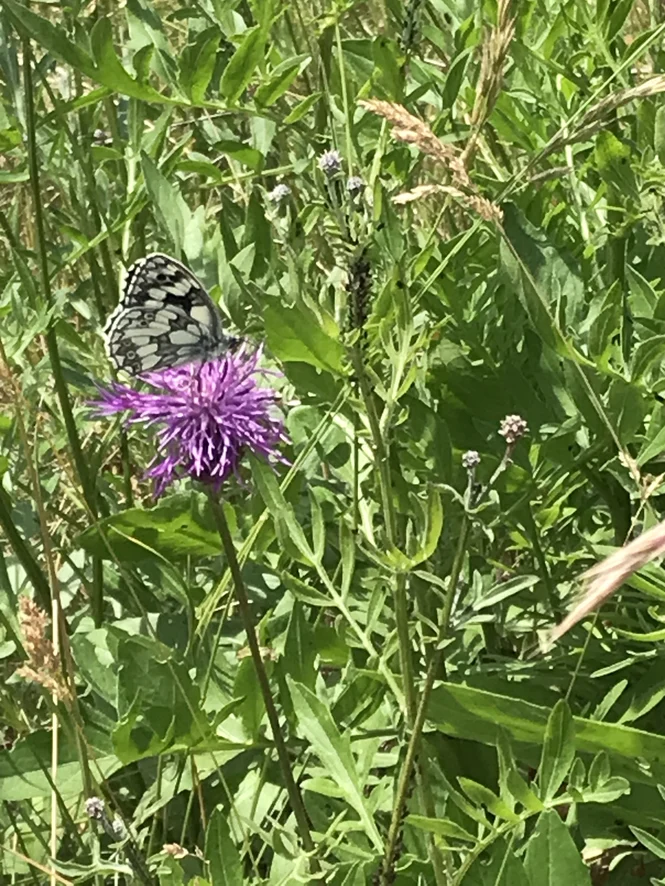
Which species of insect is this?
Melanargia galathea
